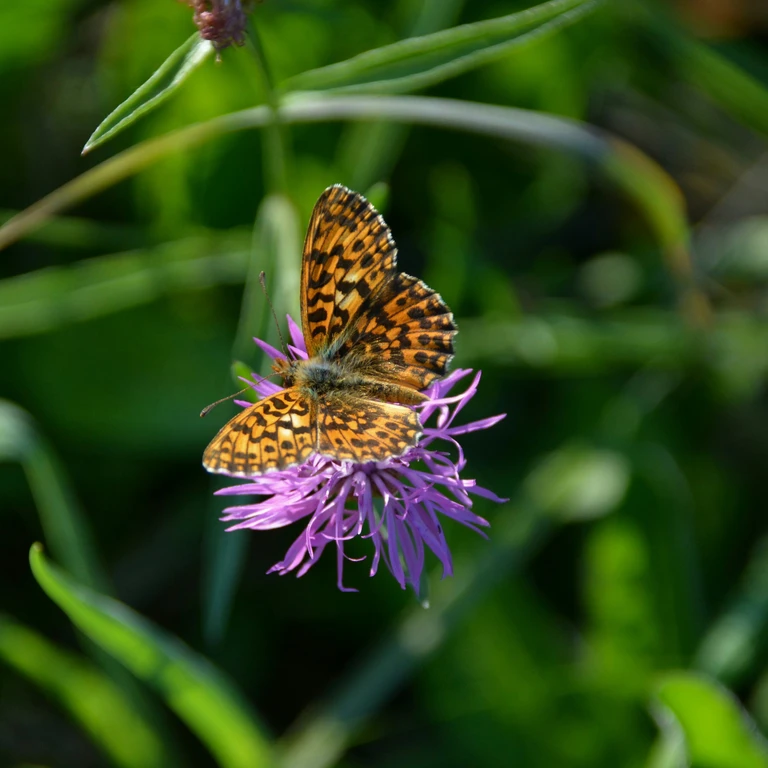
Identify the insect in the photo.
Boloria dia
